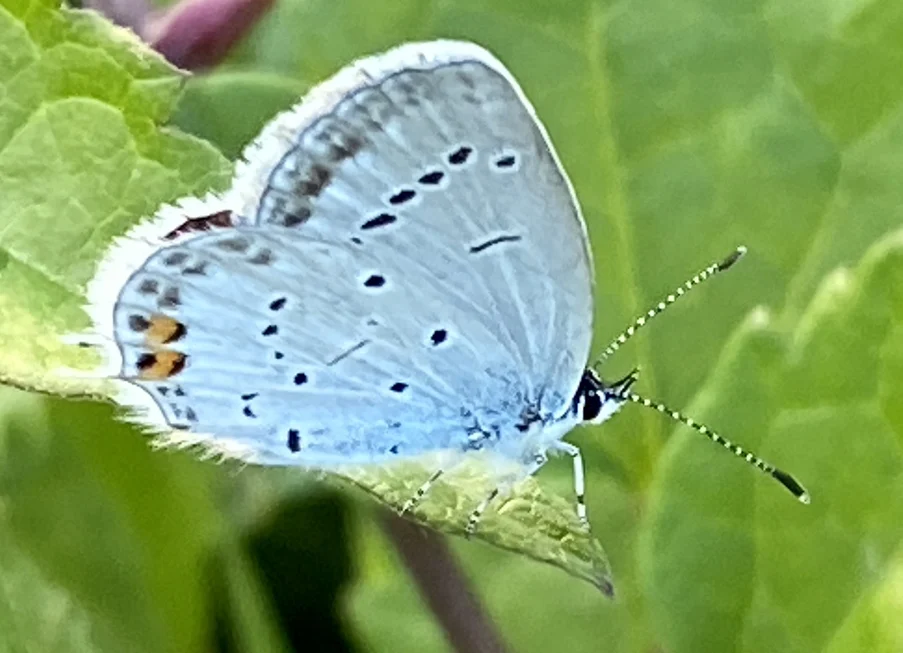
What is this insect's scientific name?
Cupido argiades (also Elkalyce argiades)
